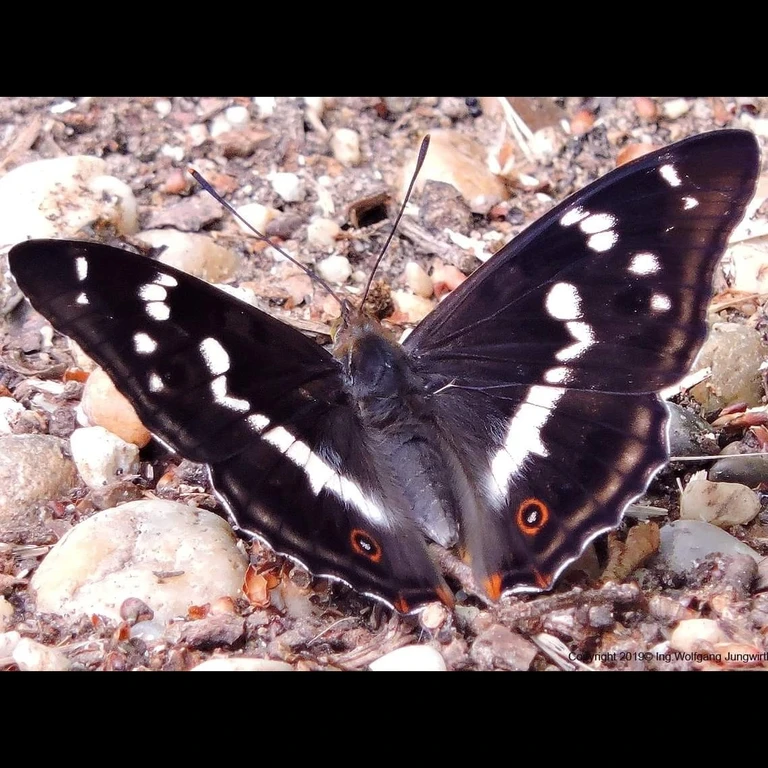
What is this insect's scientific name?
Apatura iris
